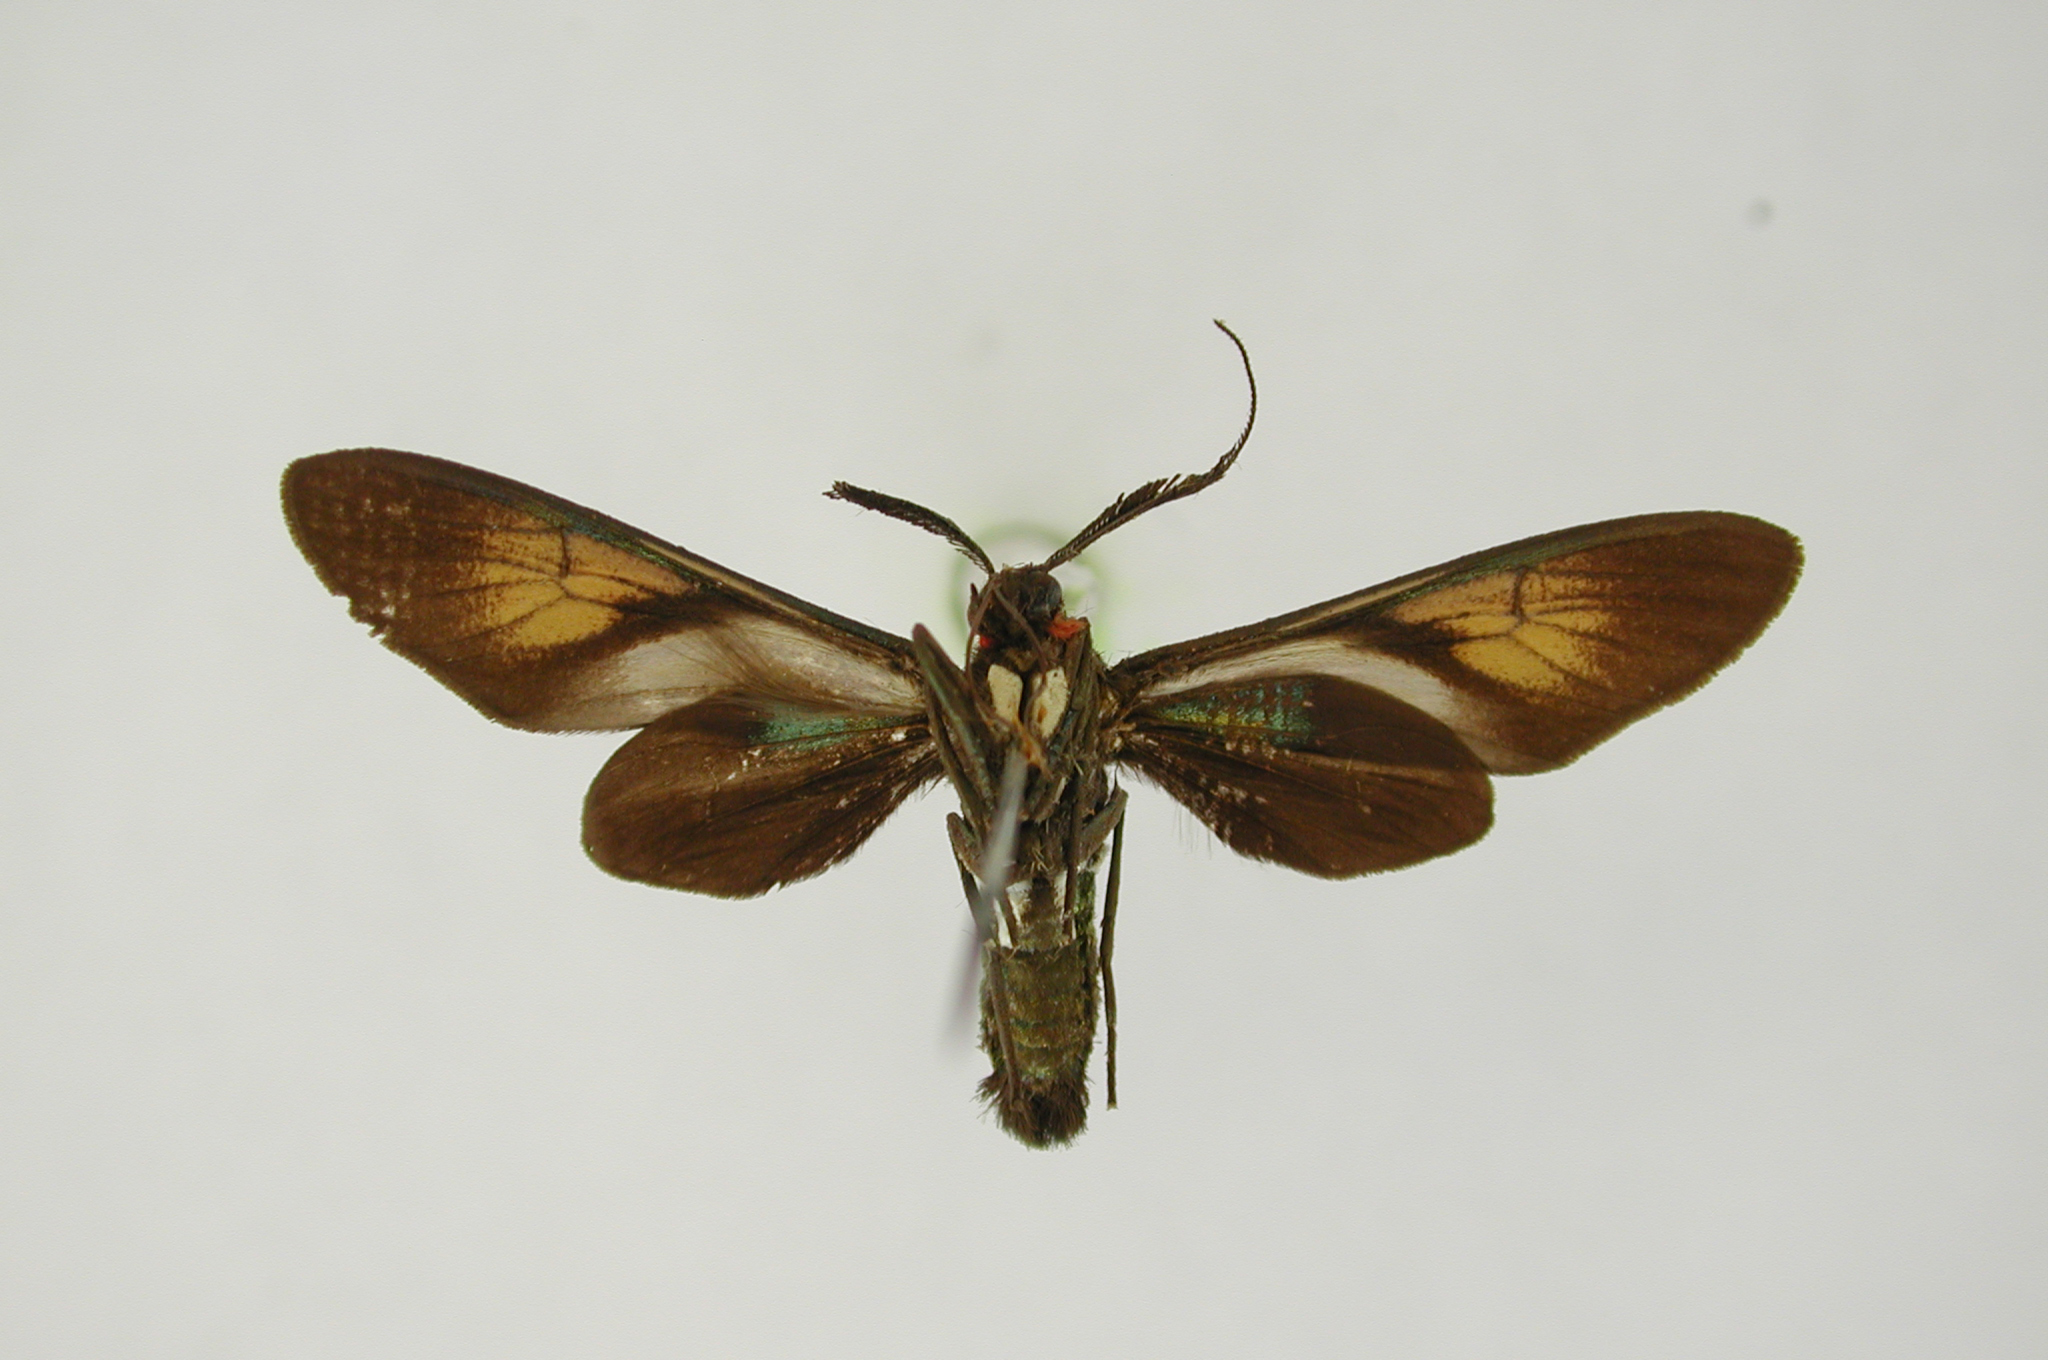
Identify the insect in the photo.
Eriophiodes ustulata
